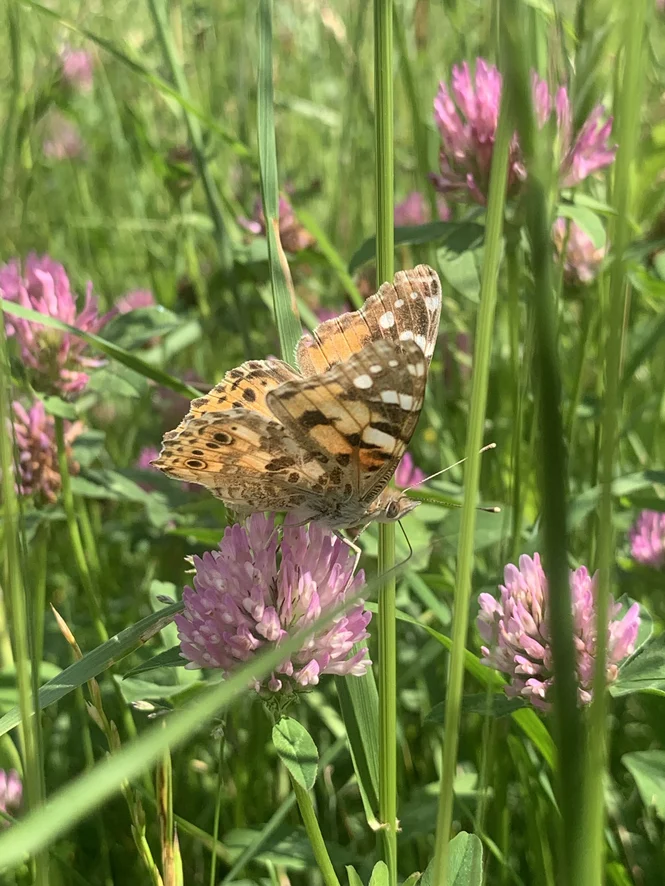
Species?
Vanessa cardui
